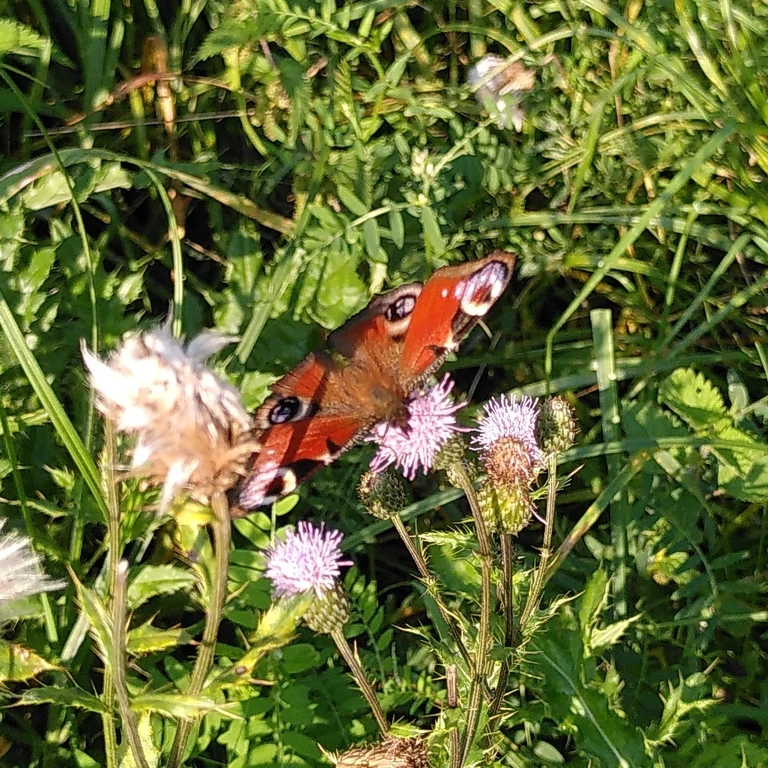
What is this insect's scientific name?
Aglais io
